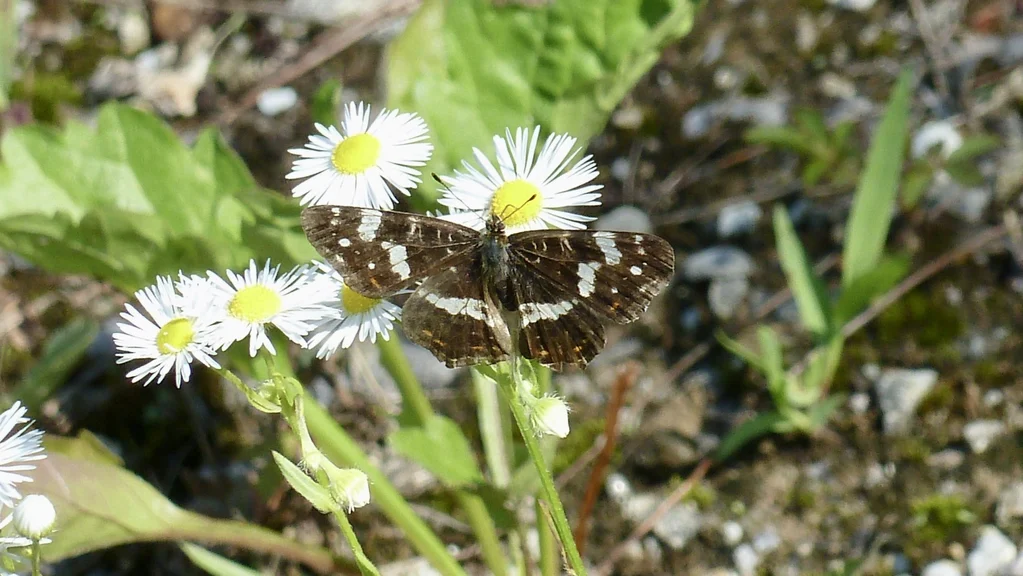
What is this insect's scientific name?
Araschnia levana
